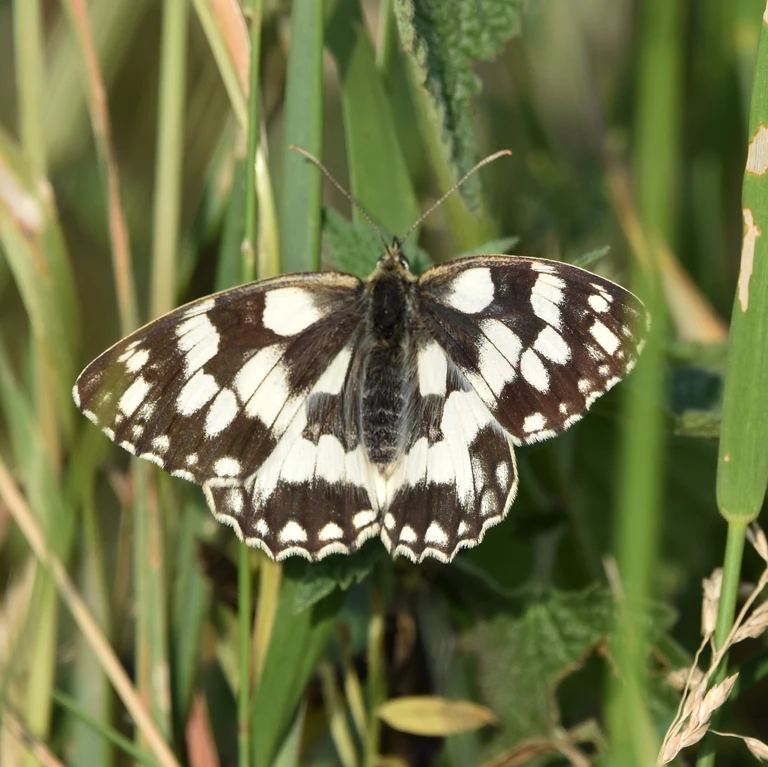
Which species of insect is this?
Melanargia galathea
